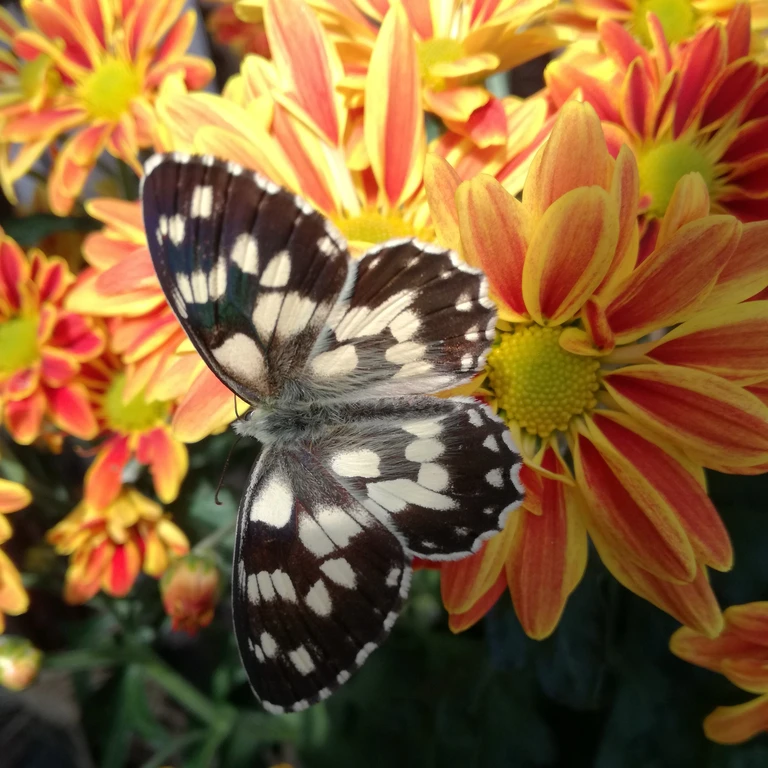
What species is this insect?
Melanargia galathea
